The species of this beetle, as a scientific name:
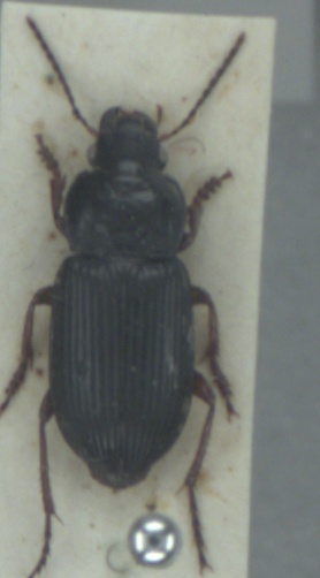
Anisodactylus nemorivagus
